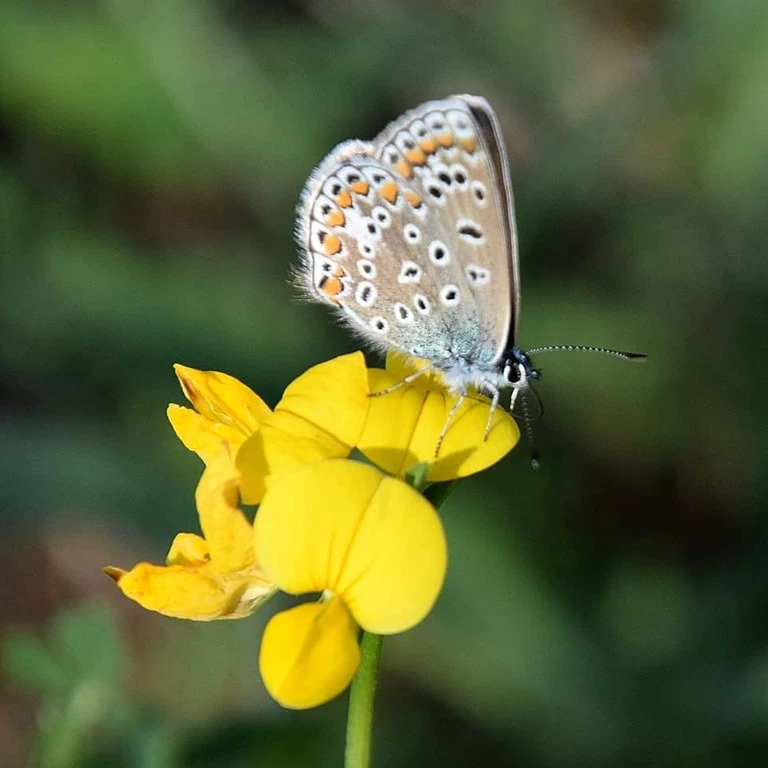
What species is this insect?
Polyommatus icarus
